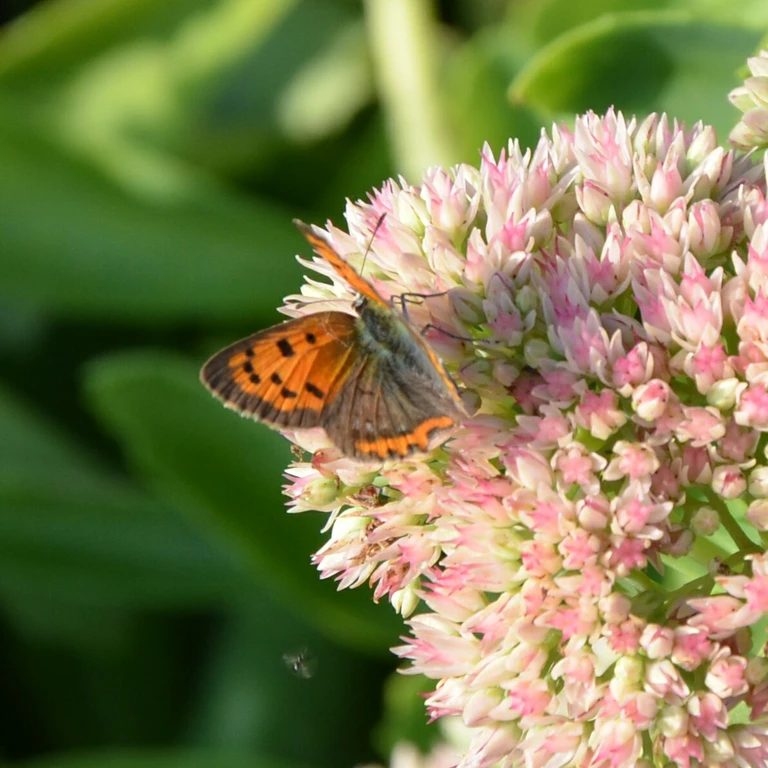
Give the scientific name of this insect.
Lycaena phlaeas
